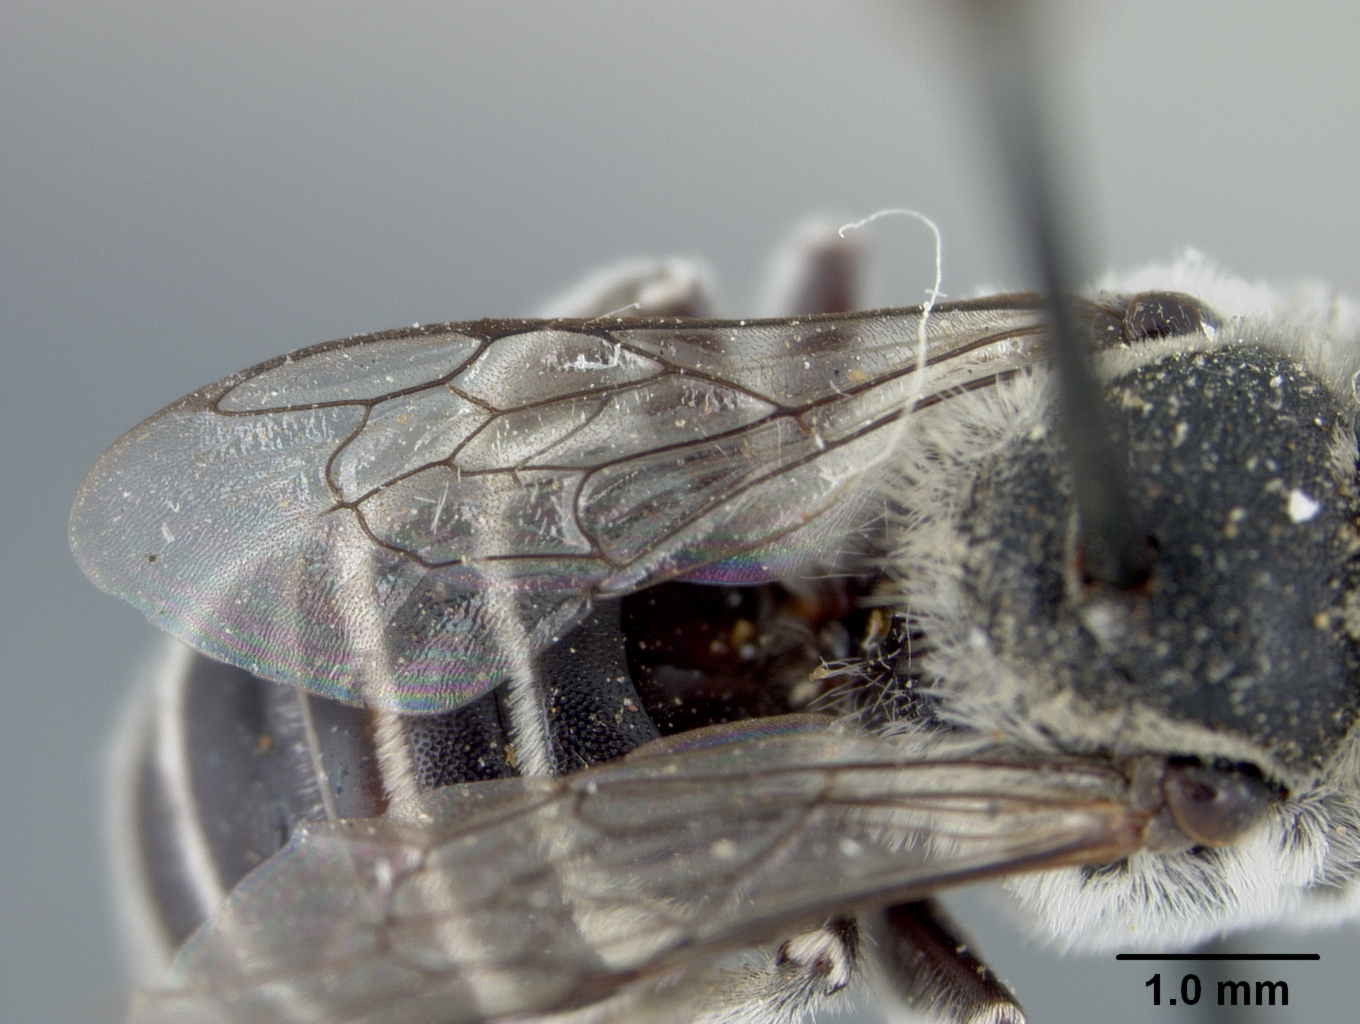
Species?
Ashmeadiella maxima
